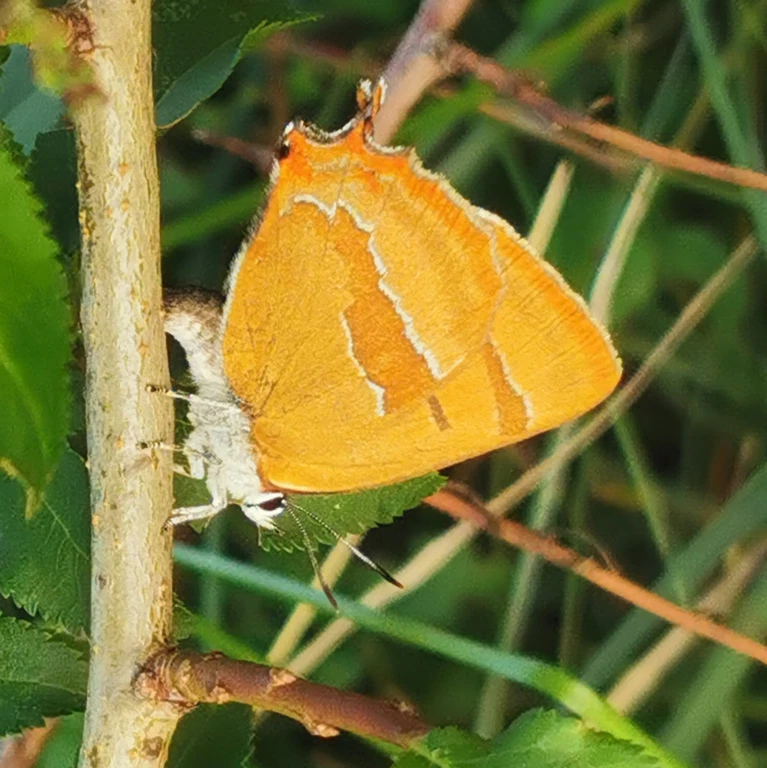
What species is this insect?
Thecla betulae
